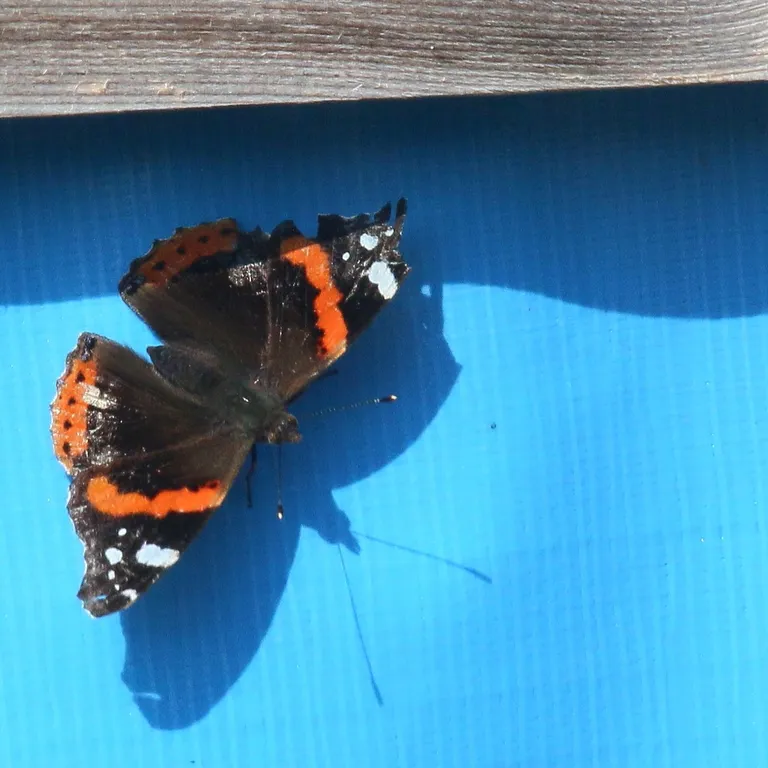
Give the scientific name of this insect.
Vanessa atalanta
